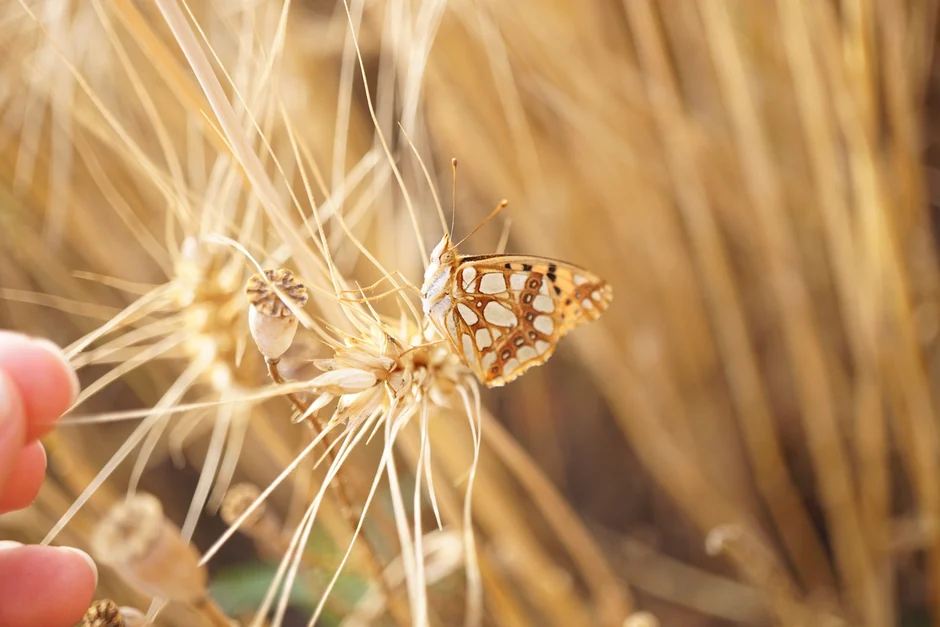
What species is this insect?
Issoria lathonia
